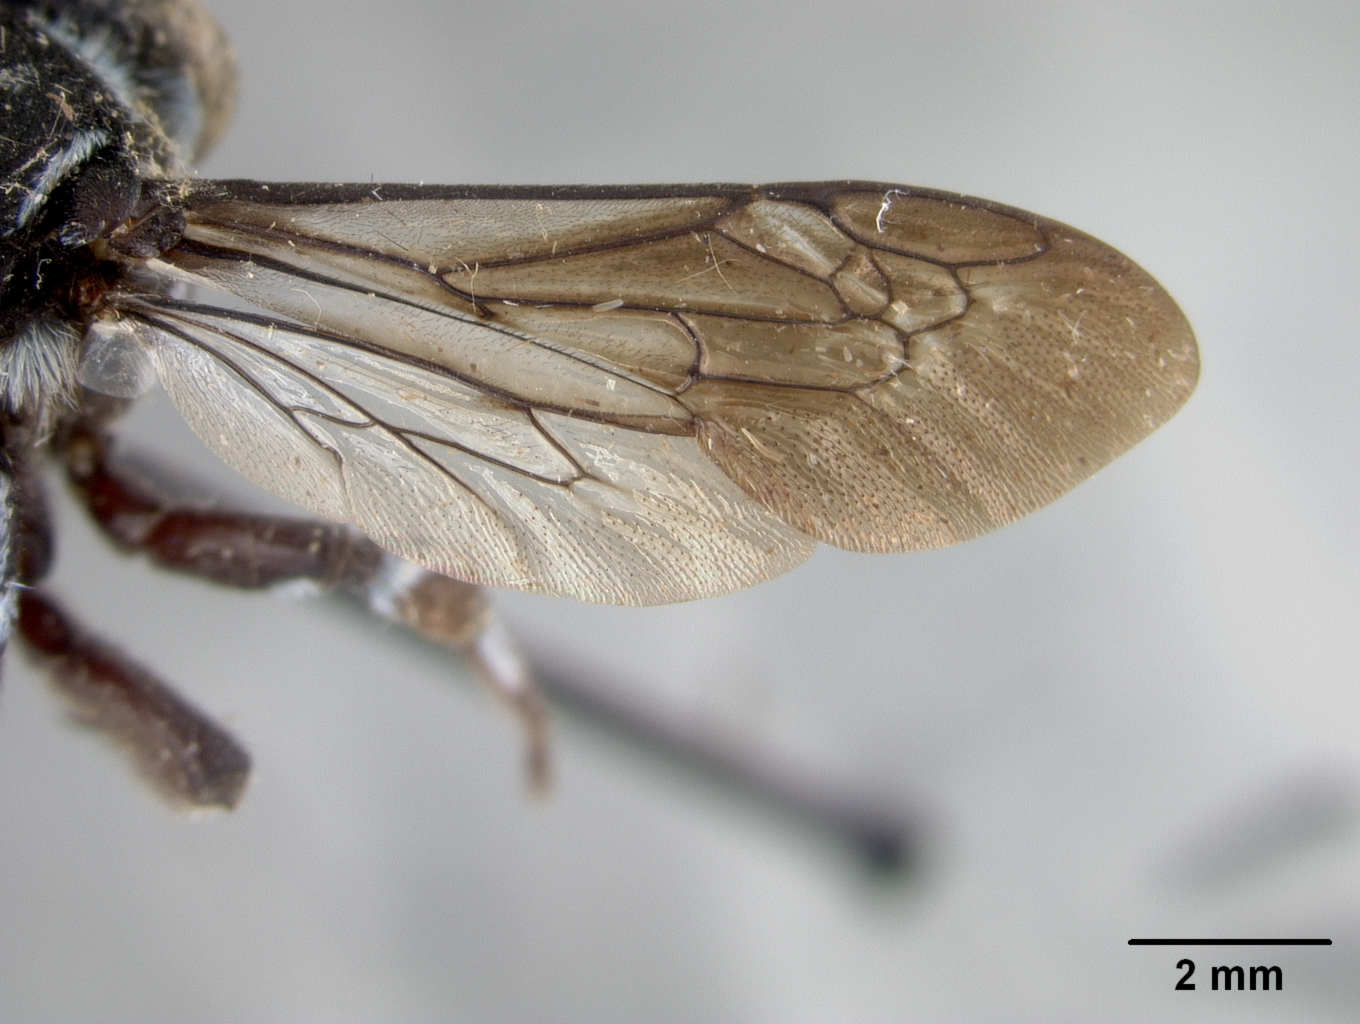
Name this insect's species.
Thyreus abdominalis
